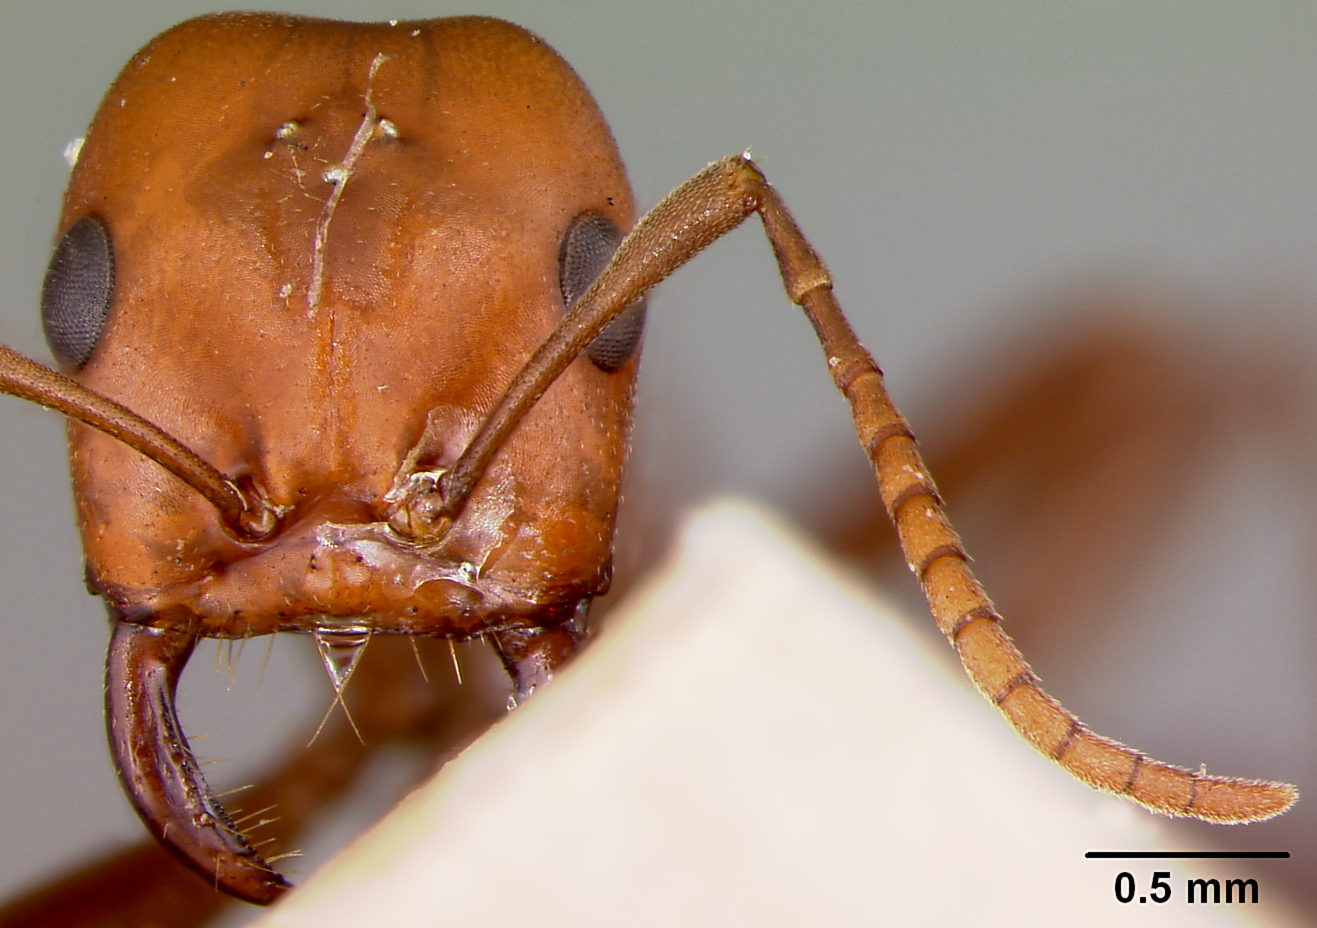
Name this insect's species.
Polyergus rufescens
